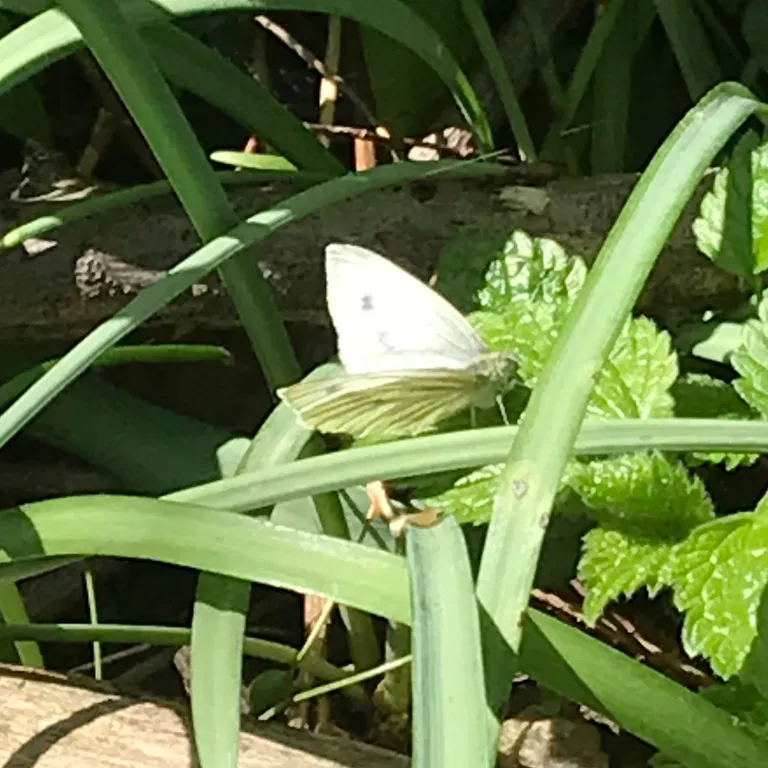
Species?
Pieris napi
